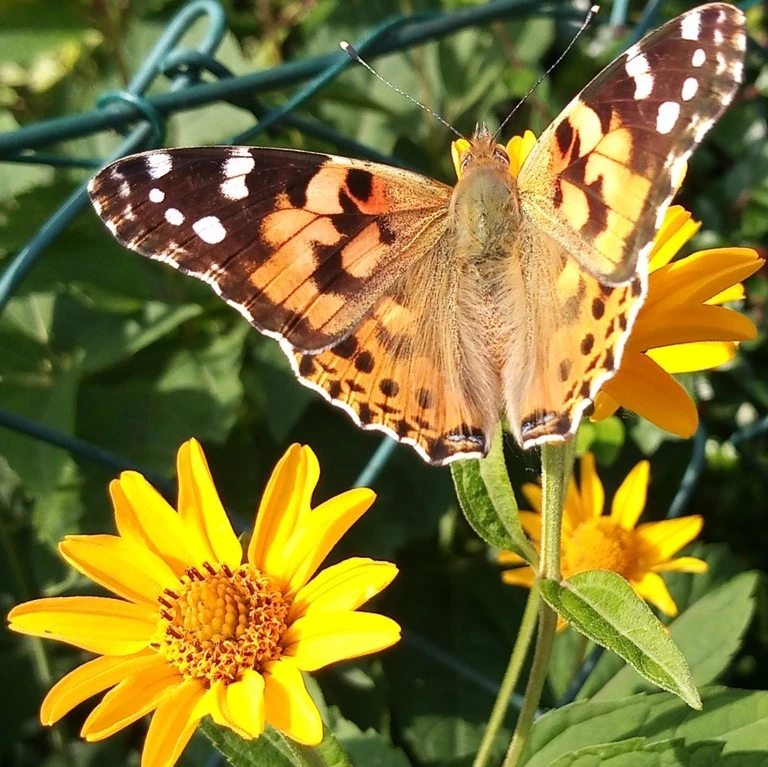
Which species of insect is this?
Vanessa cardui
